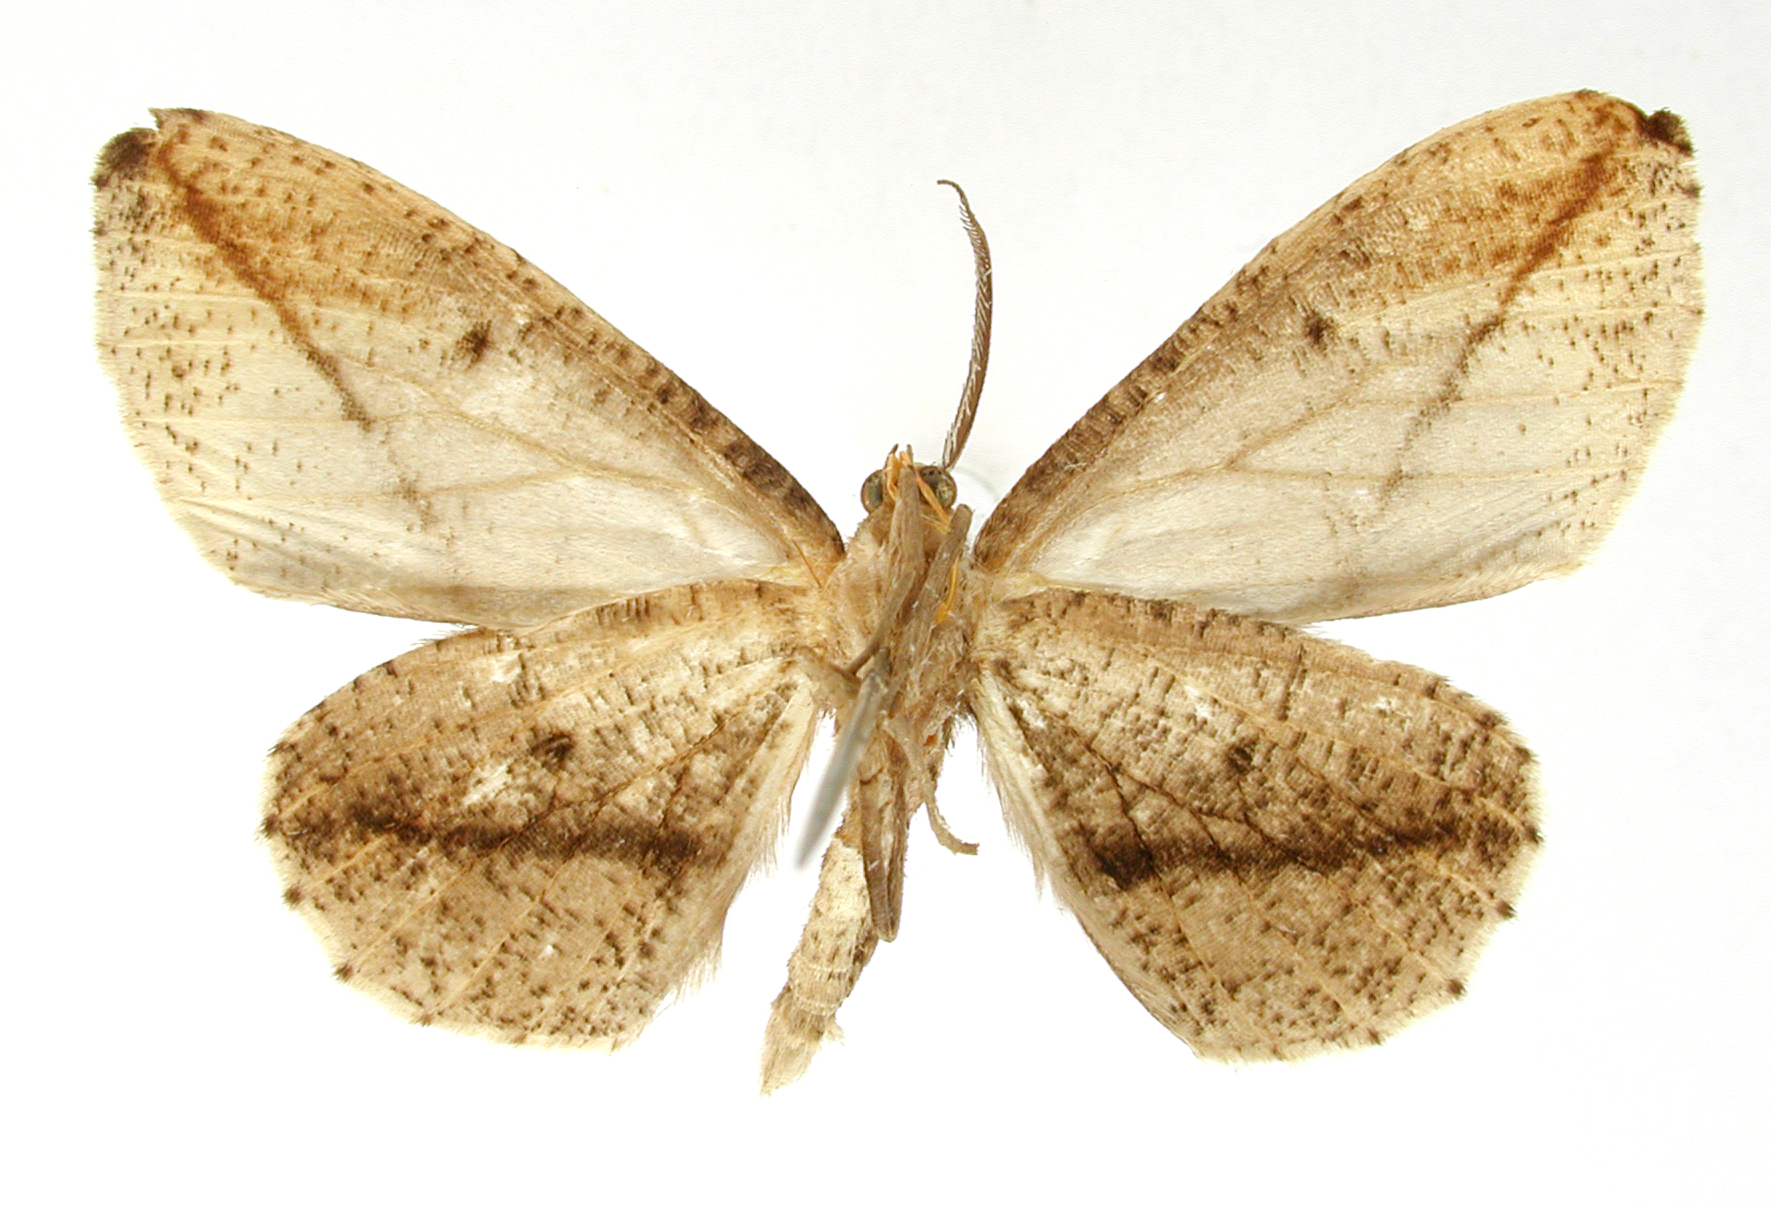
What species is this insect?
Nipteria dividua
